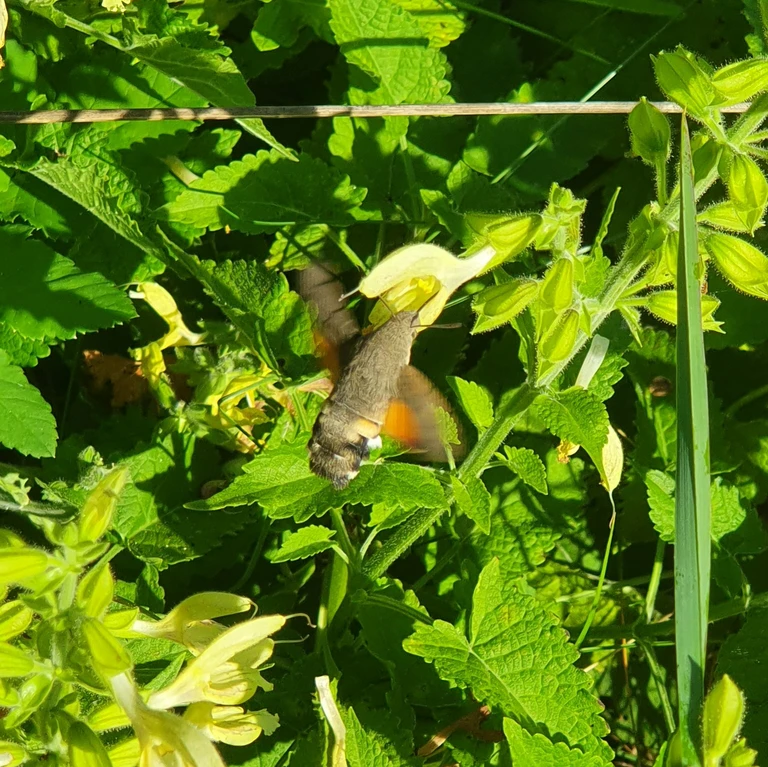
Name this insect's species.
Macroglossum stellatarum
